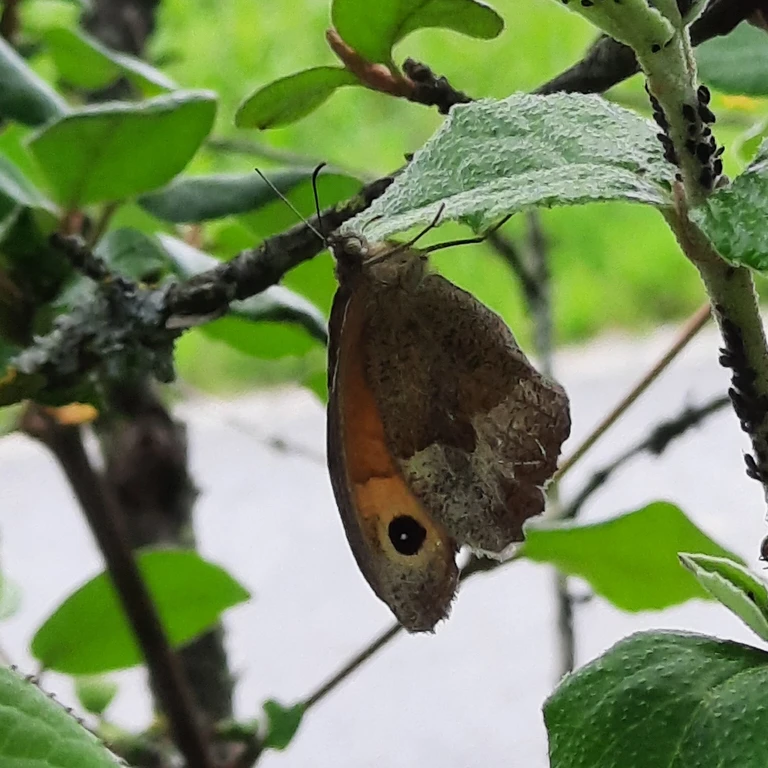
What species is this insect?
Maniola jurtina
